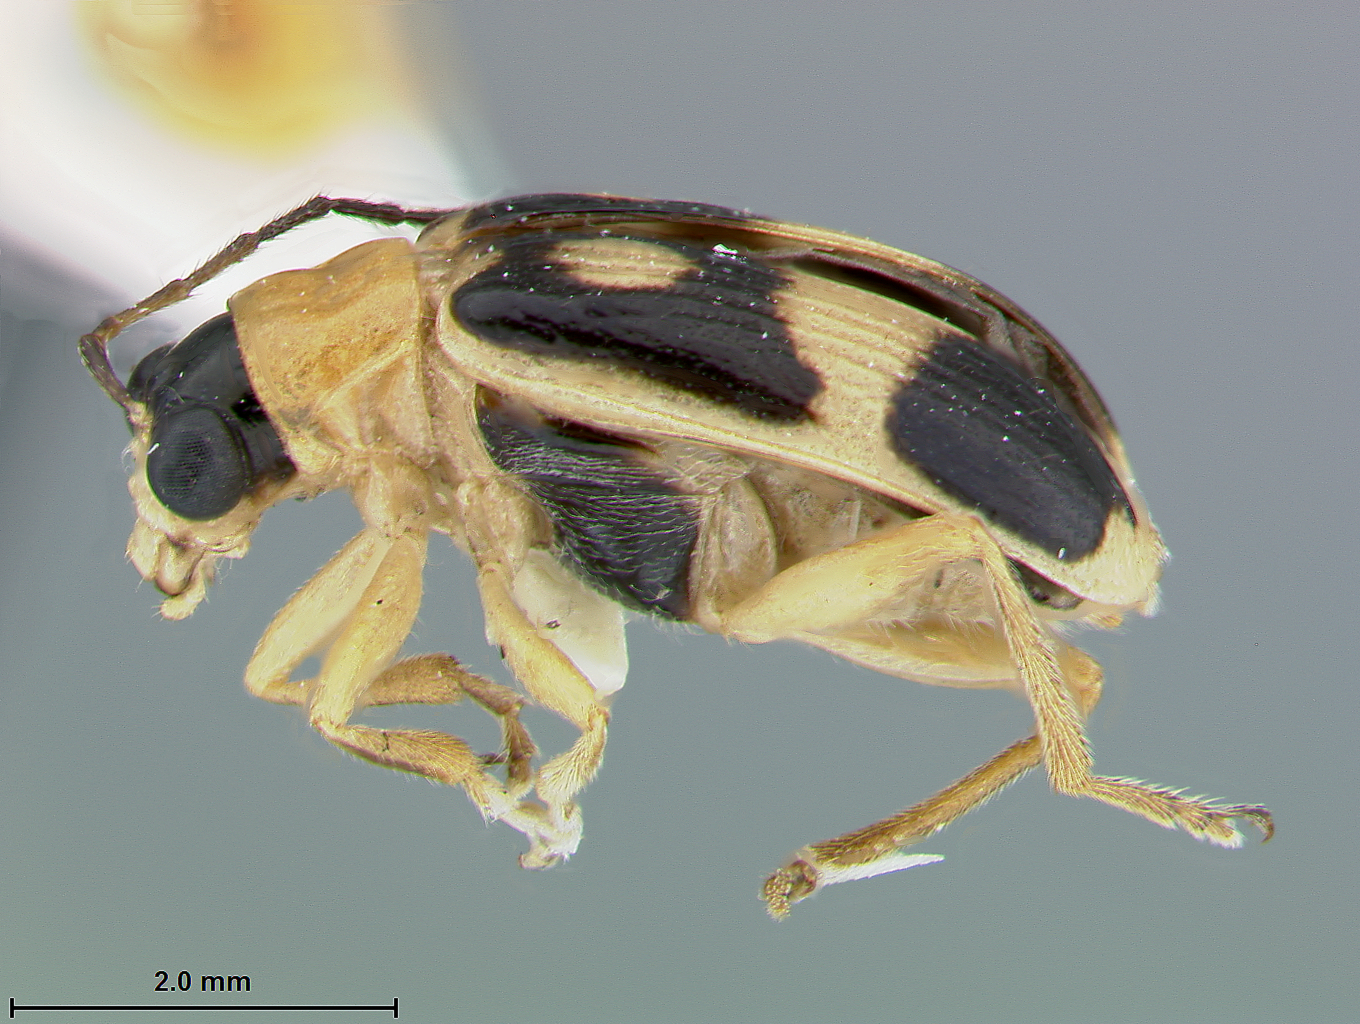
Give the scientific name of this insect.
Hystiopsis bella
